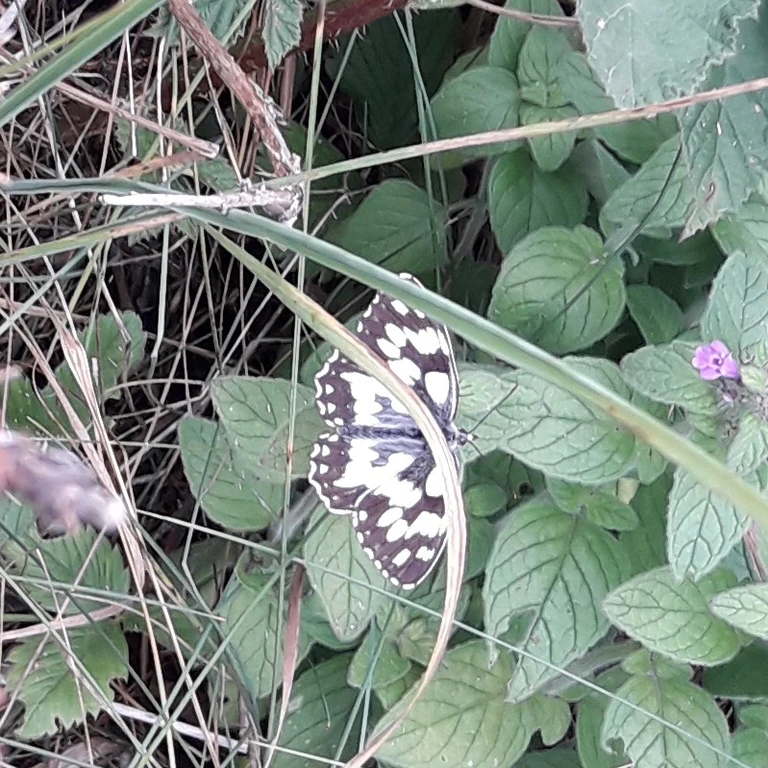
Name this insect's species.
Melanargia galathea
